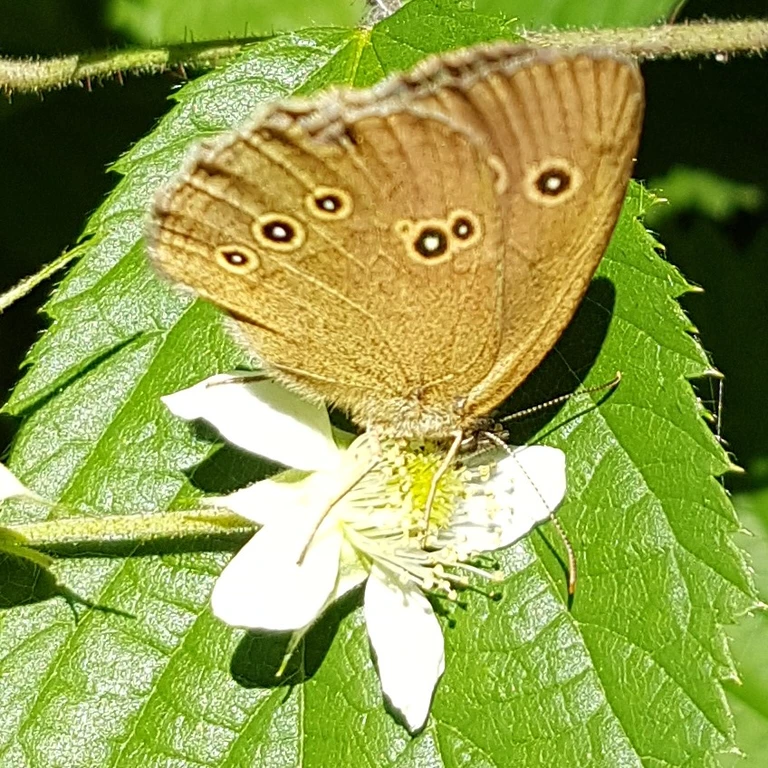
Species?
Aphantopus hyperantus
